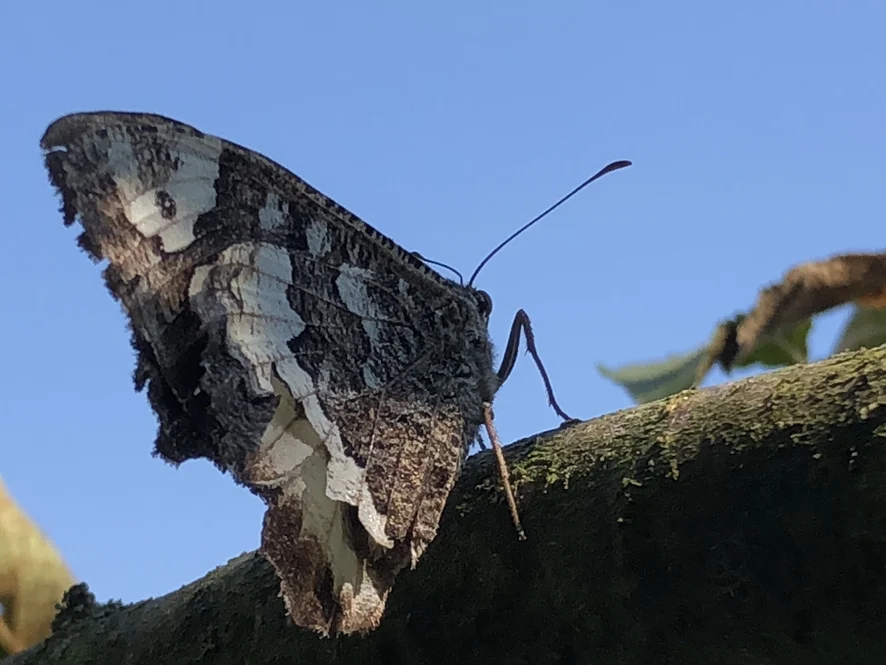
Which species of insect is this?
Brintesia circe
